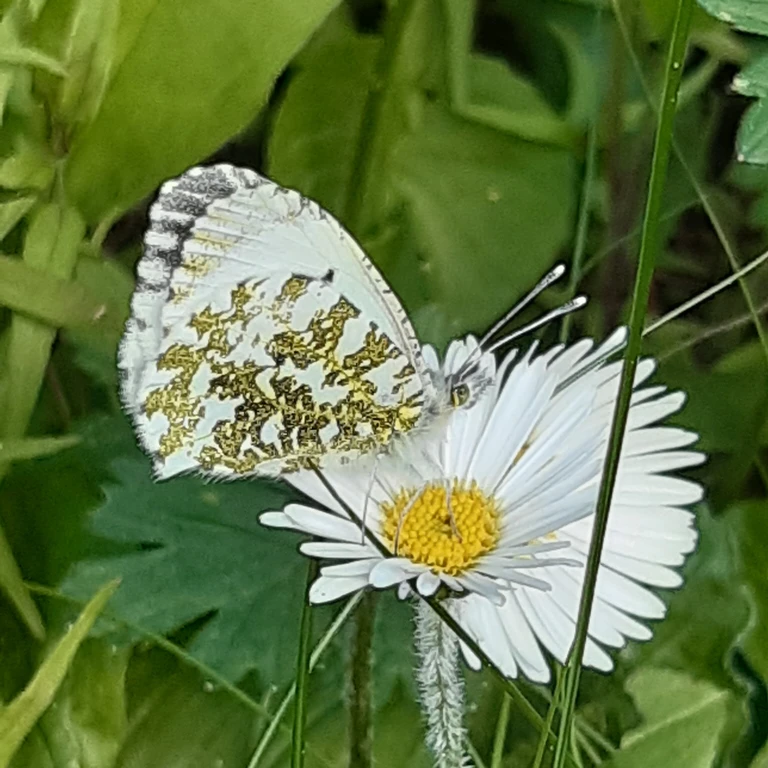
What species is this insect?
Anthocharis cardamines
